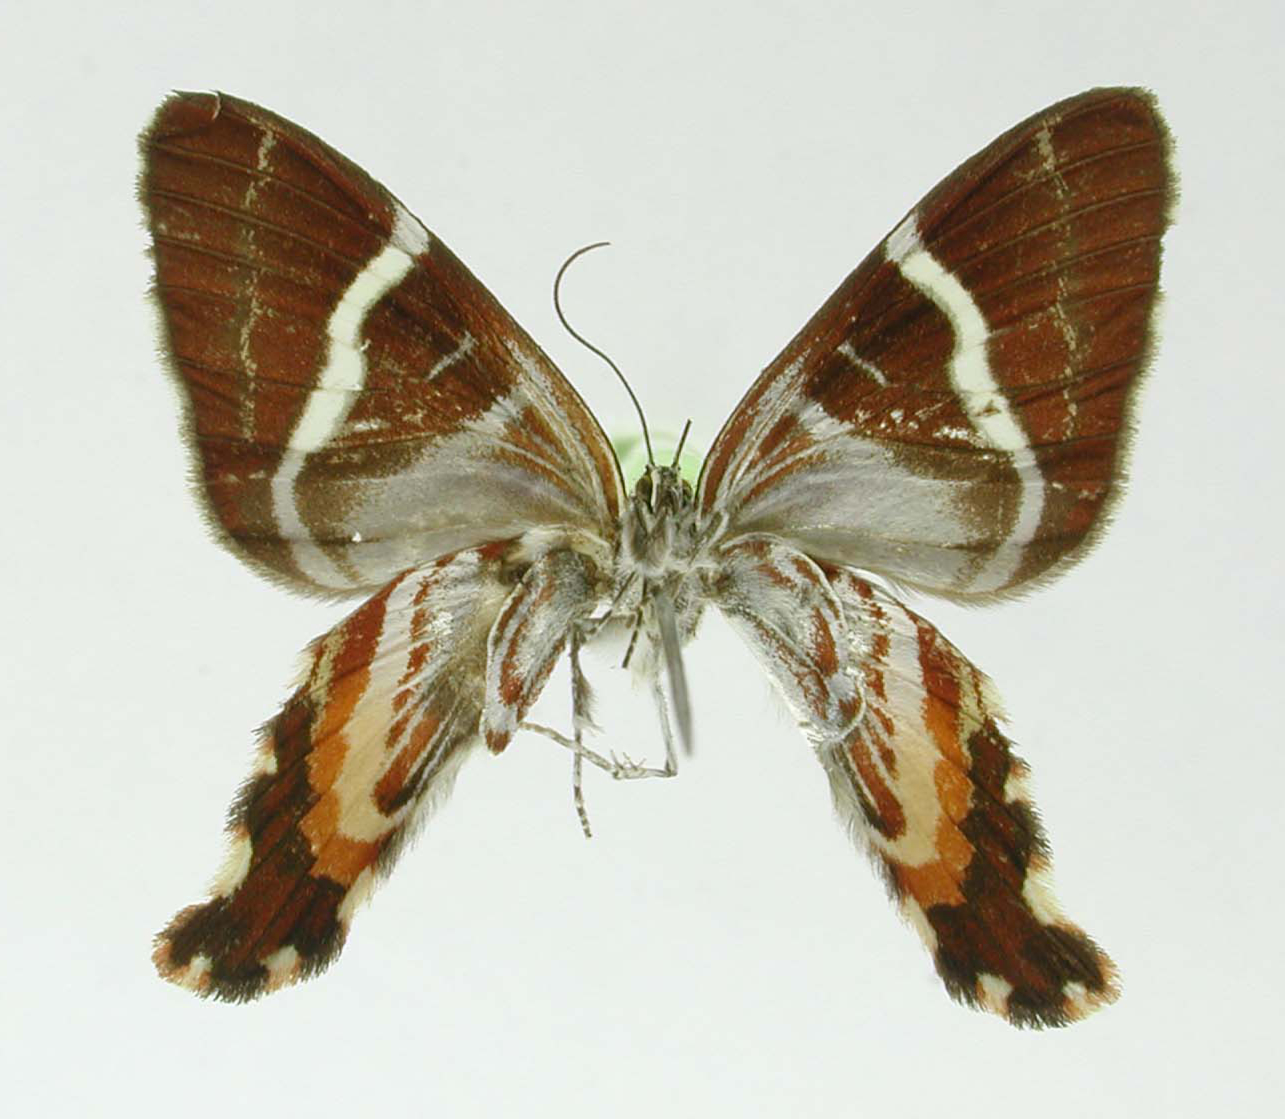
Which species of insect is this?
Erateina alma
